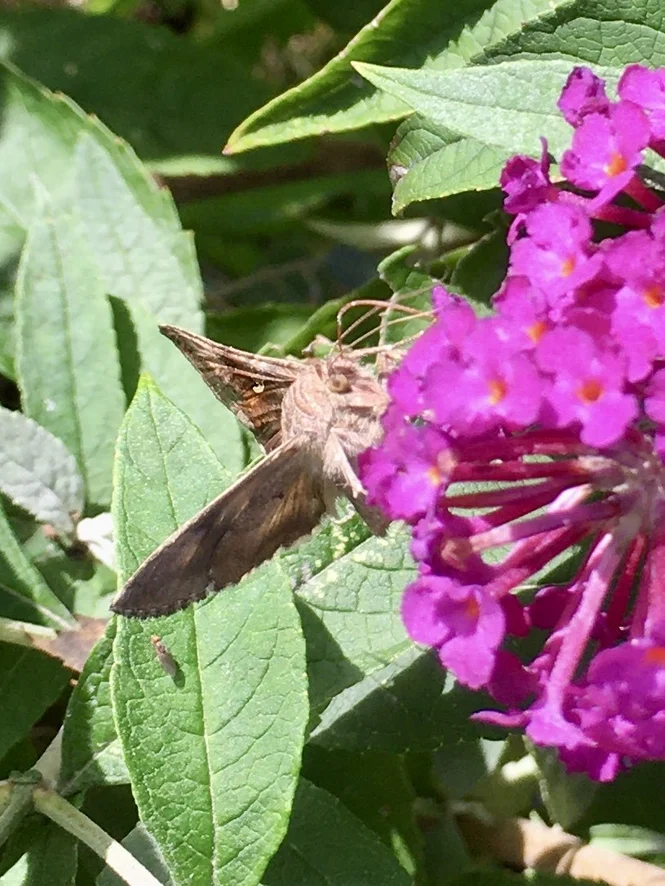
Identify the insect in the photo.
Autographa gamma
